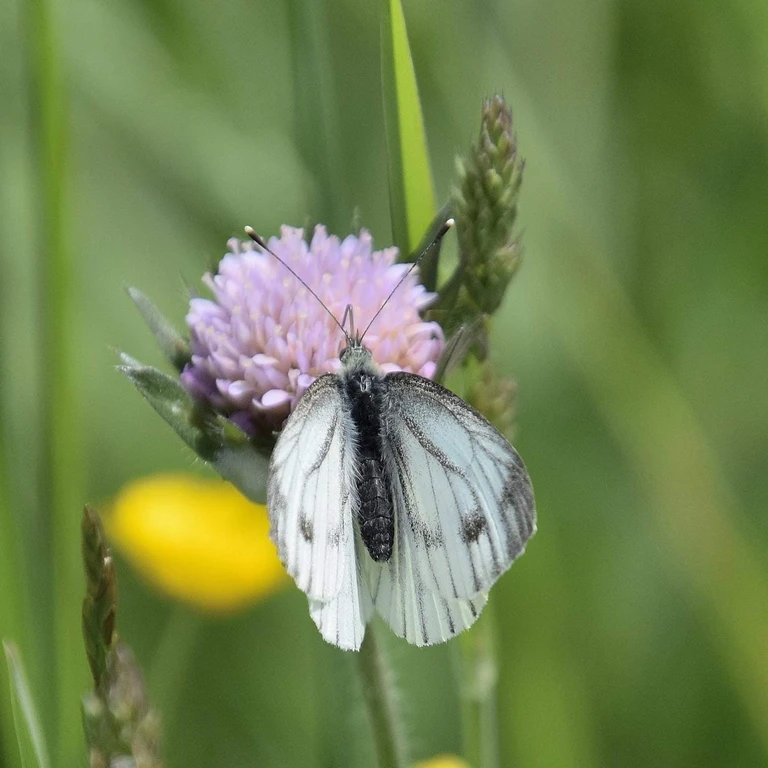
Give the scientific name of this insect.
Pieris napi
